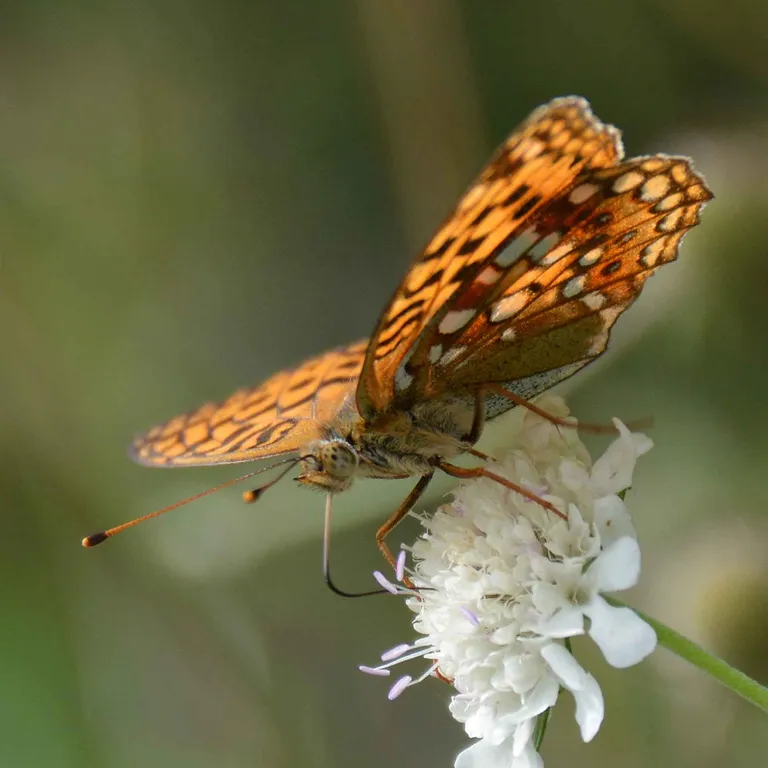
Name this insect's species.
Fabriciana adippe
